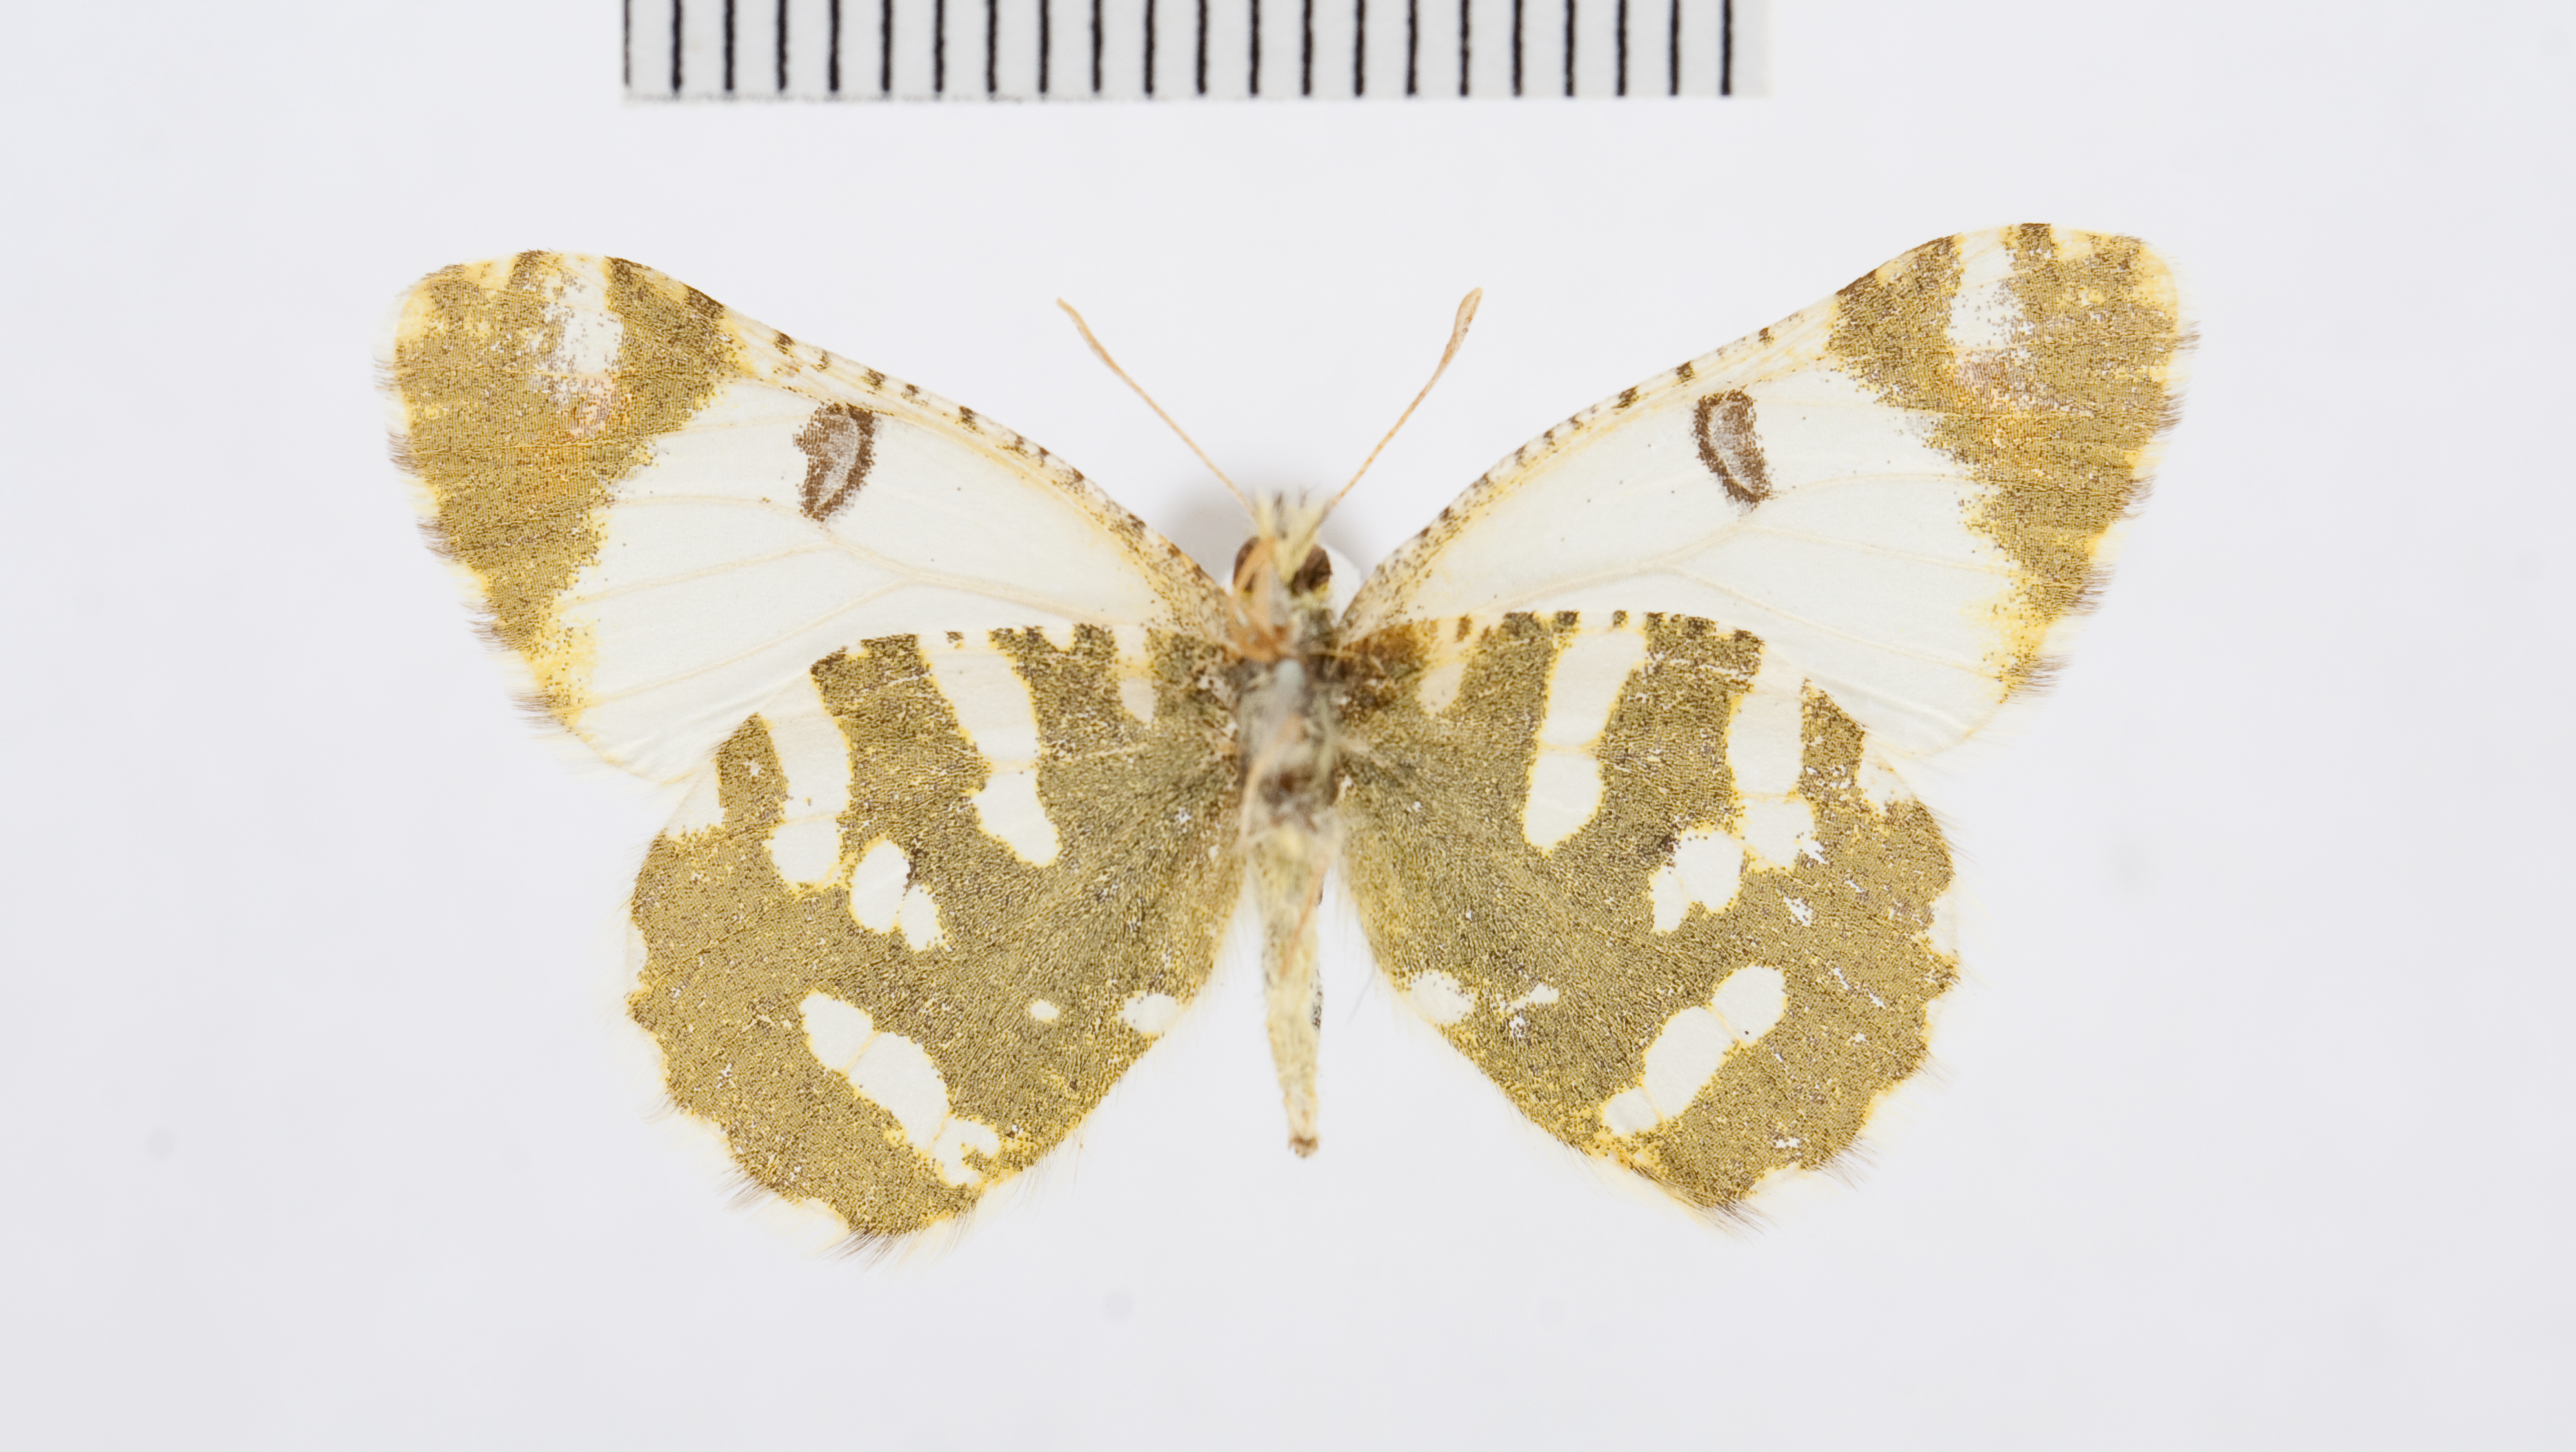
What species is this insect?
Zegris pyrothoe
